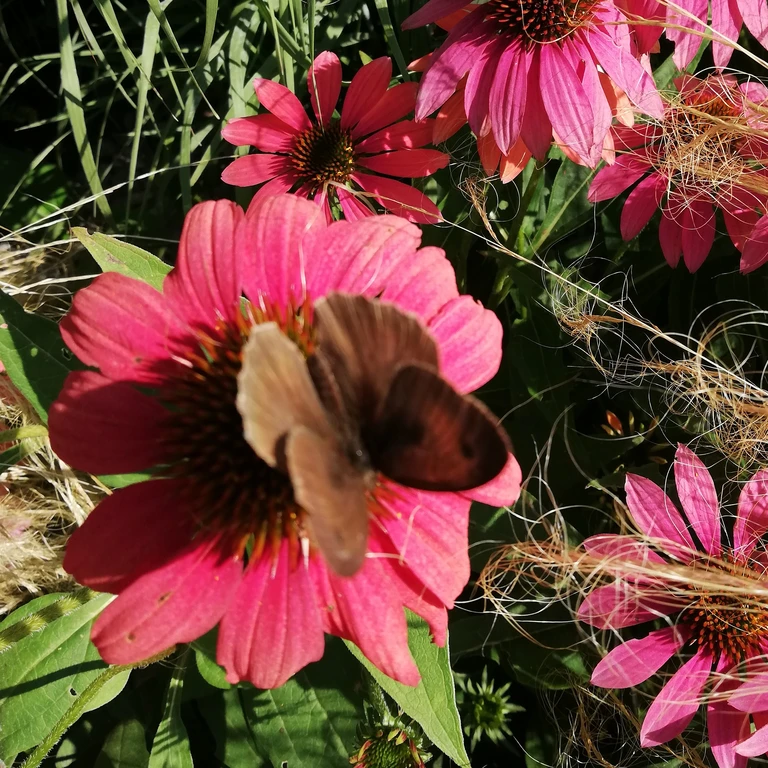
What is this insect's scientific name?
Maniola jurtina
